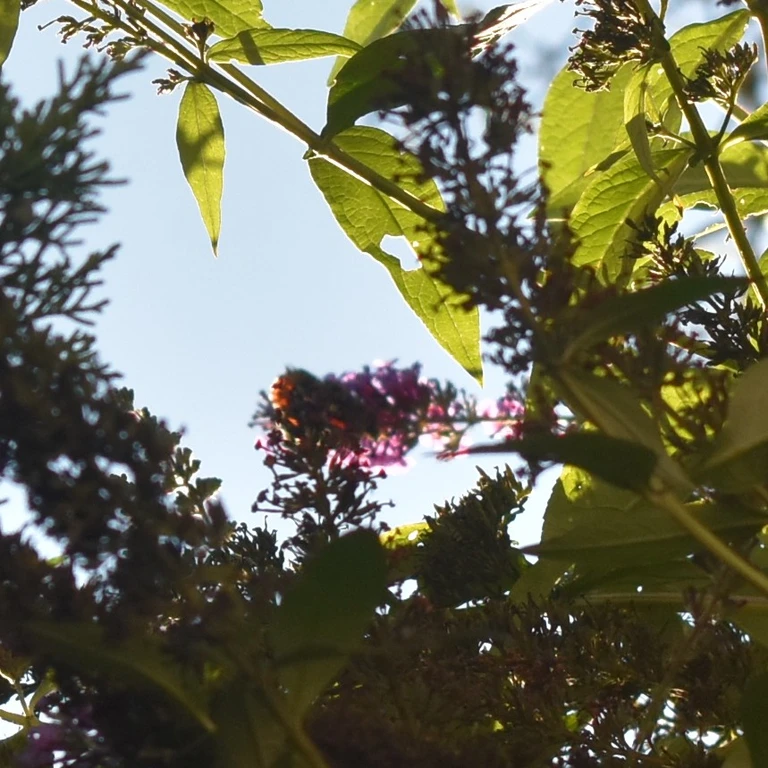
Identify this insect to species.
Vanessa atalanta
